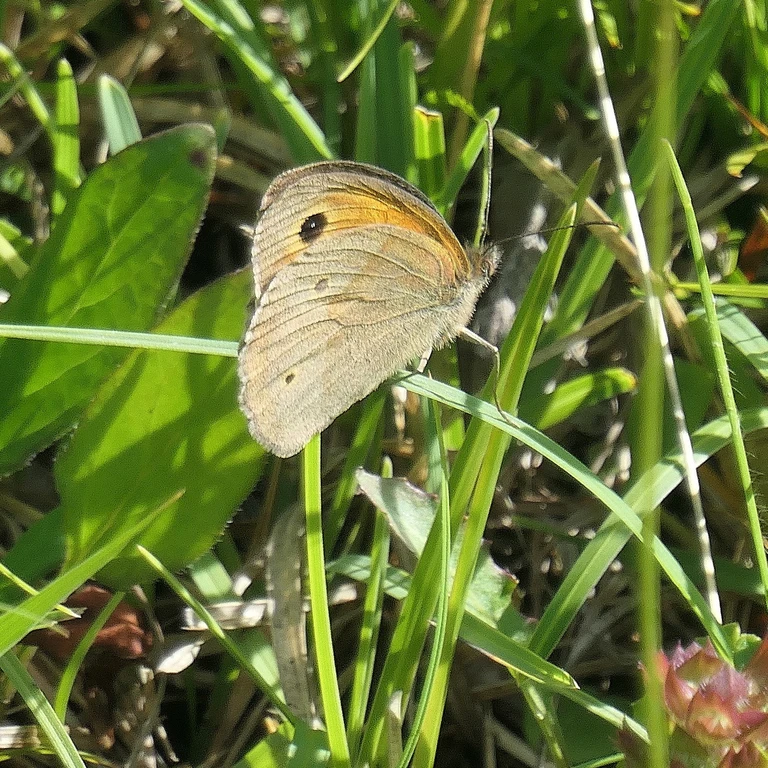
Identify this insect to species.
Maniola jurtina
